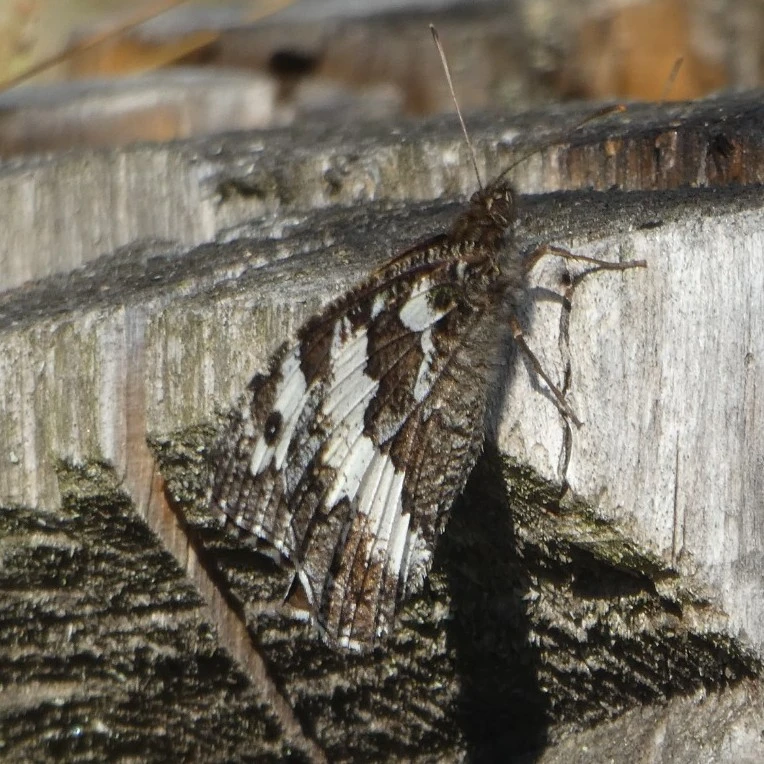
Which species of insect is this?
Brintesia circe
